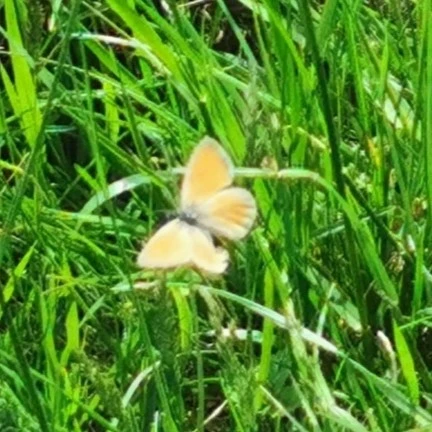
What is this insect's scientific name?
Coenonympha pamphilus
